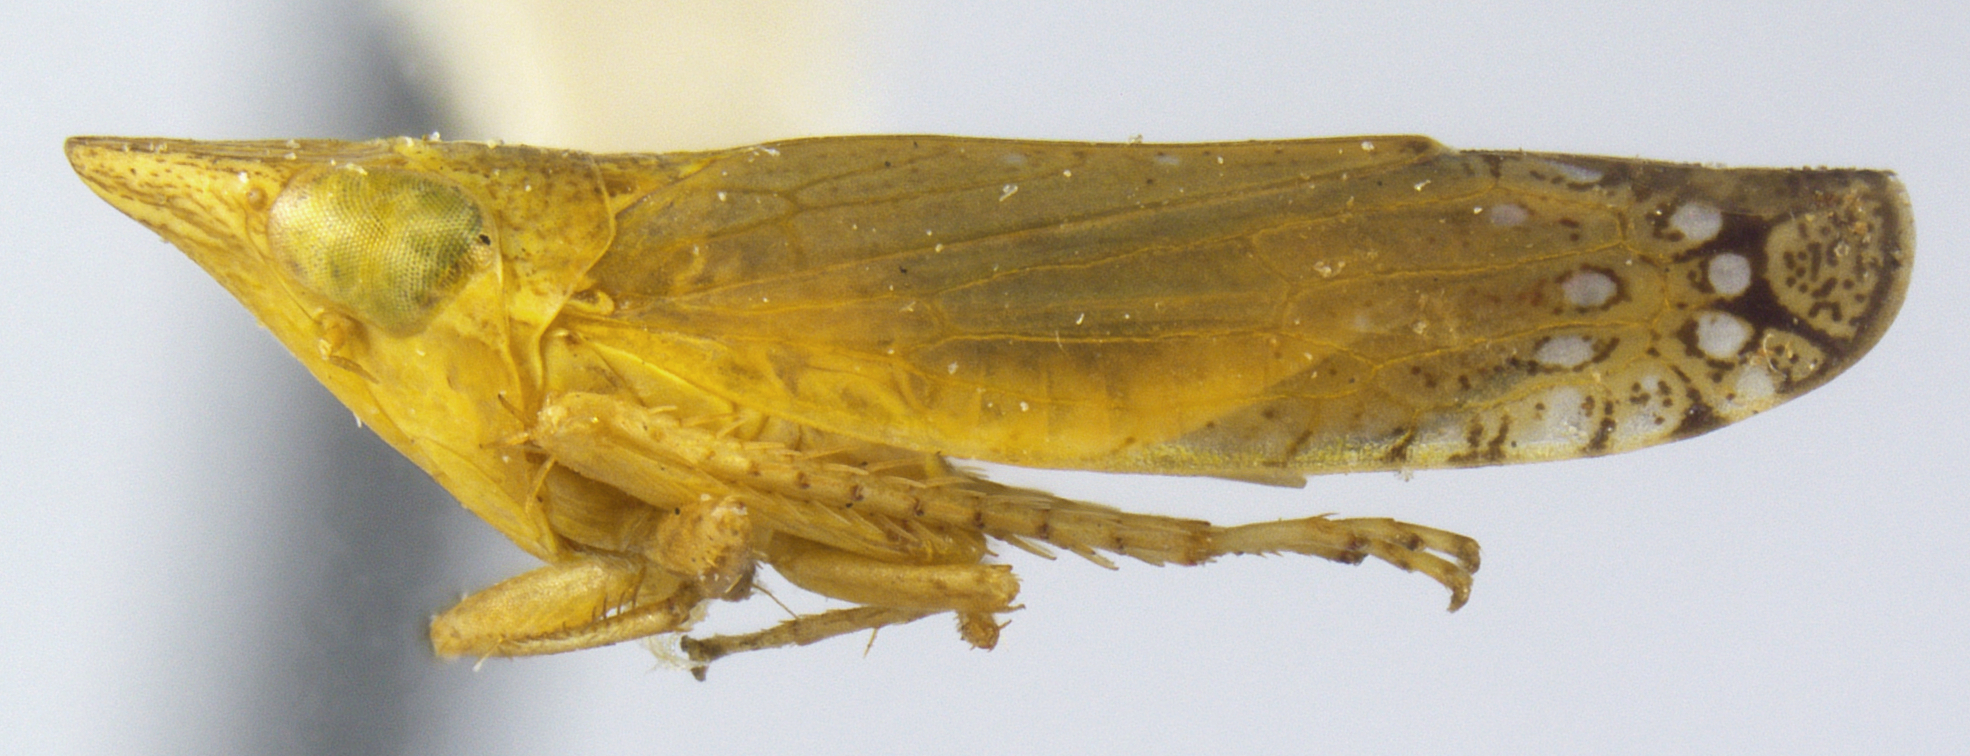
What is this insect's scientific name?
Scaphytopius angustatus
